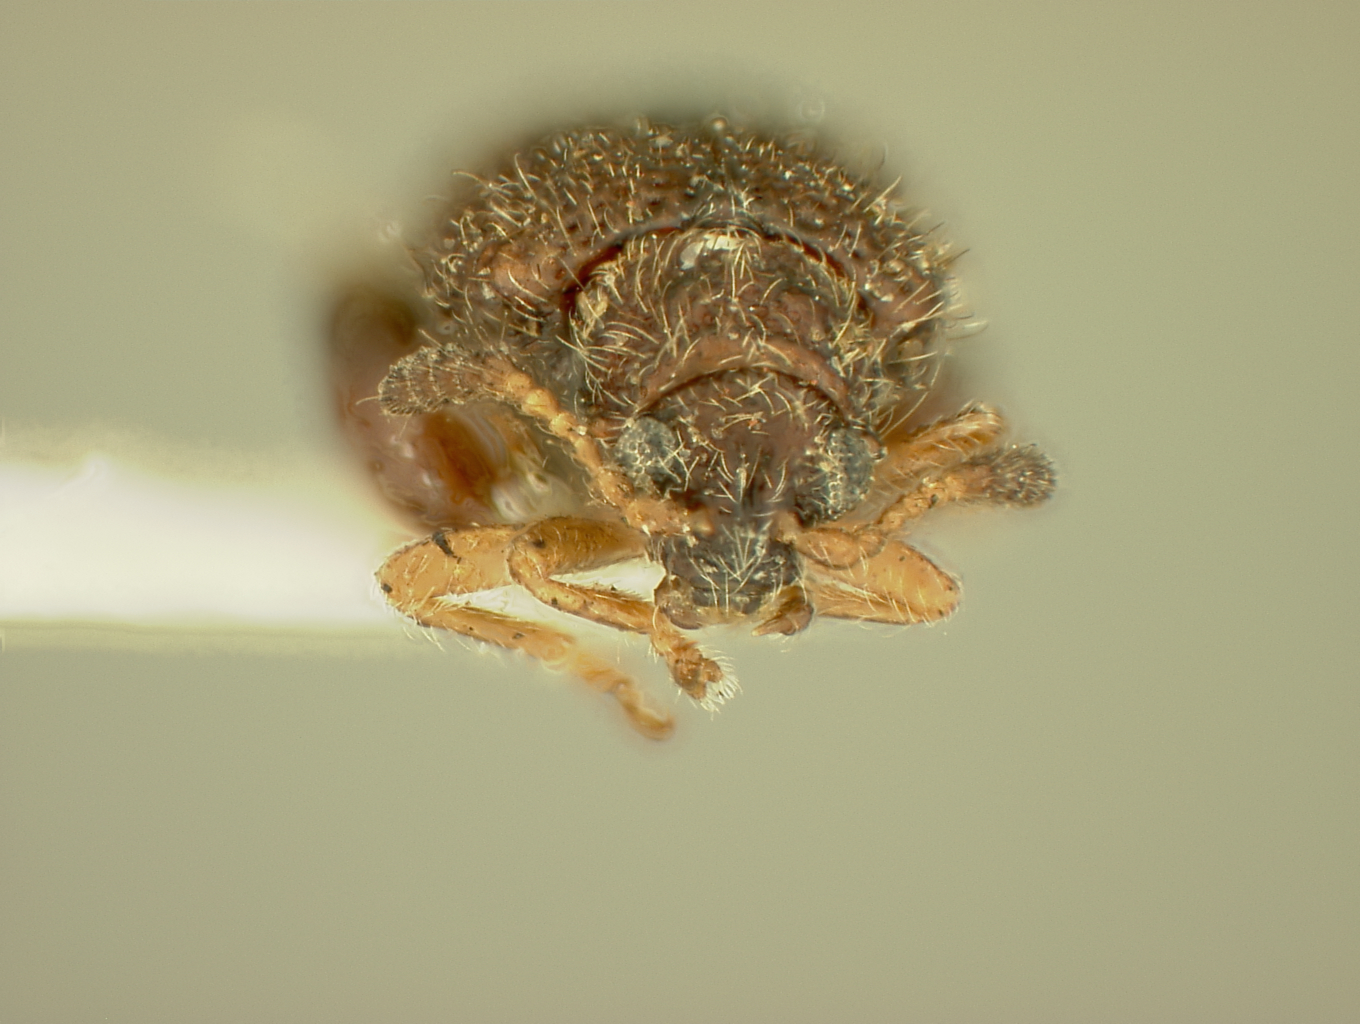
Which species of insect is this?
Distigmoptera schwarzi
